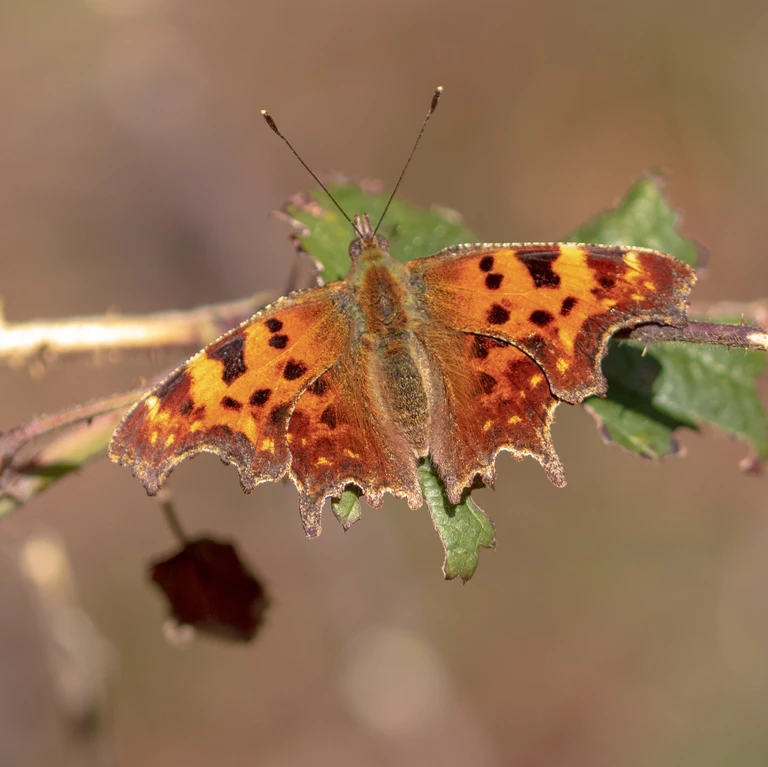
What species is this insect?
Polygonia c-album
